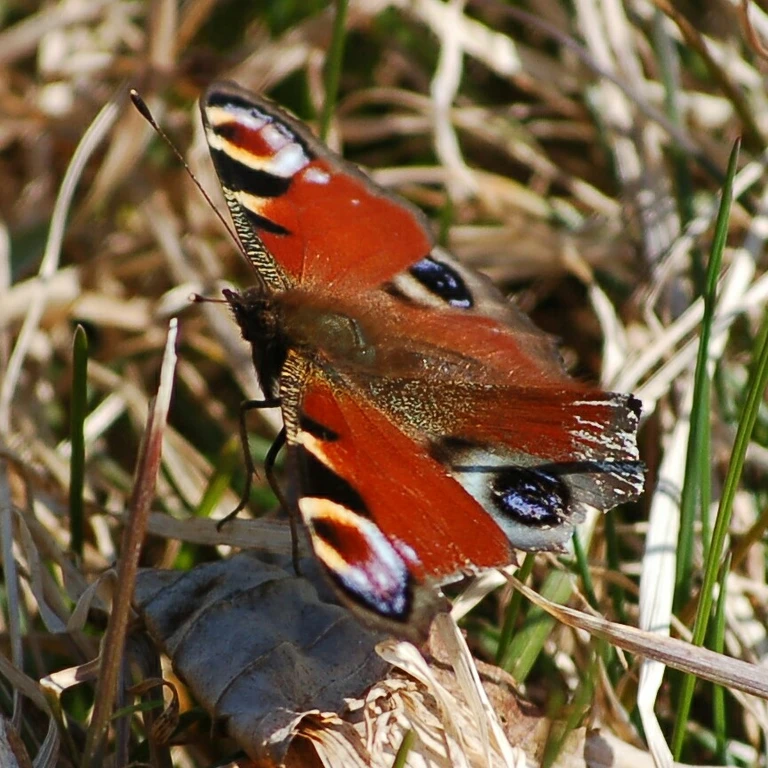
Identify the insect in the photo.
Aglais io
